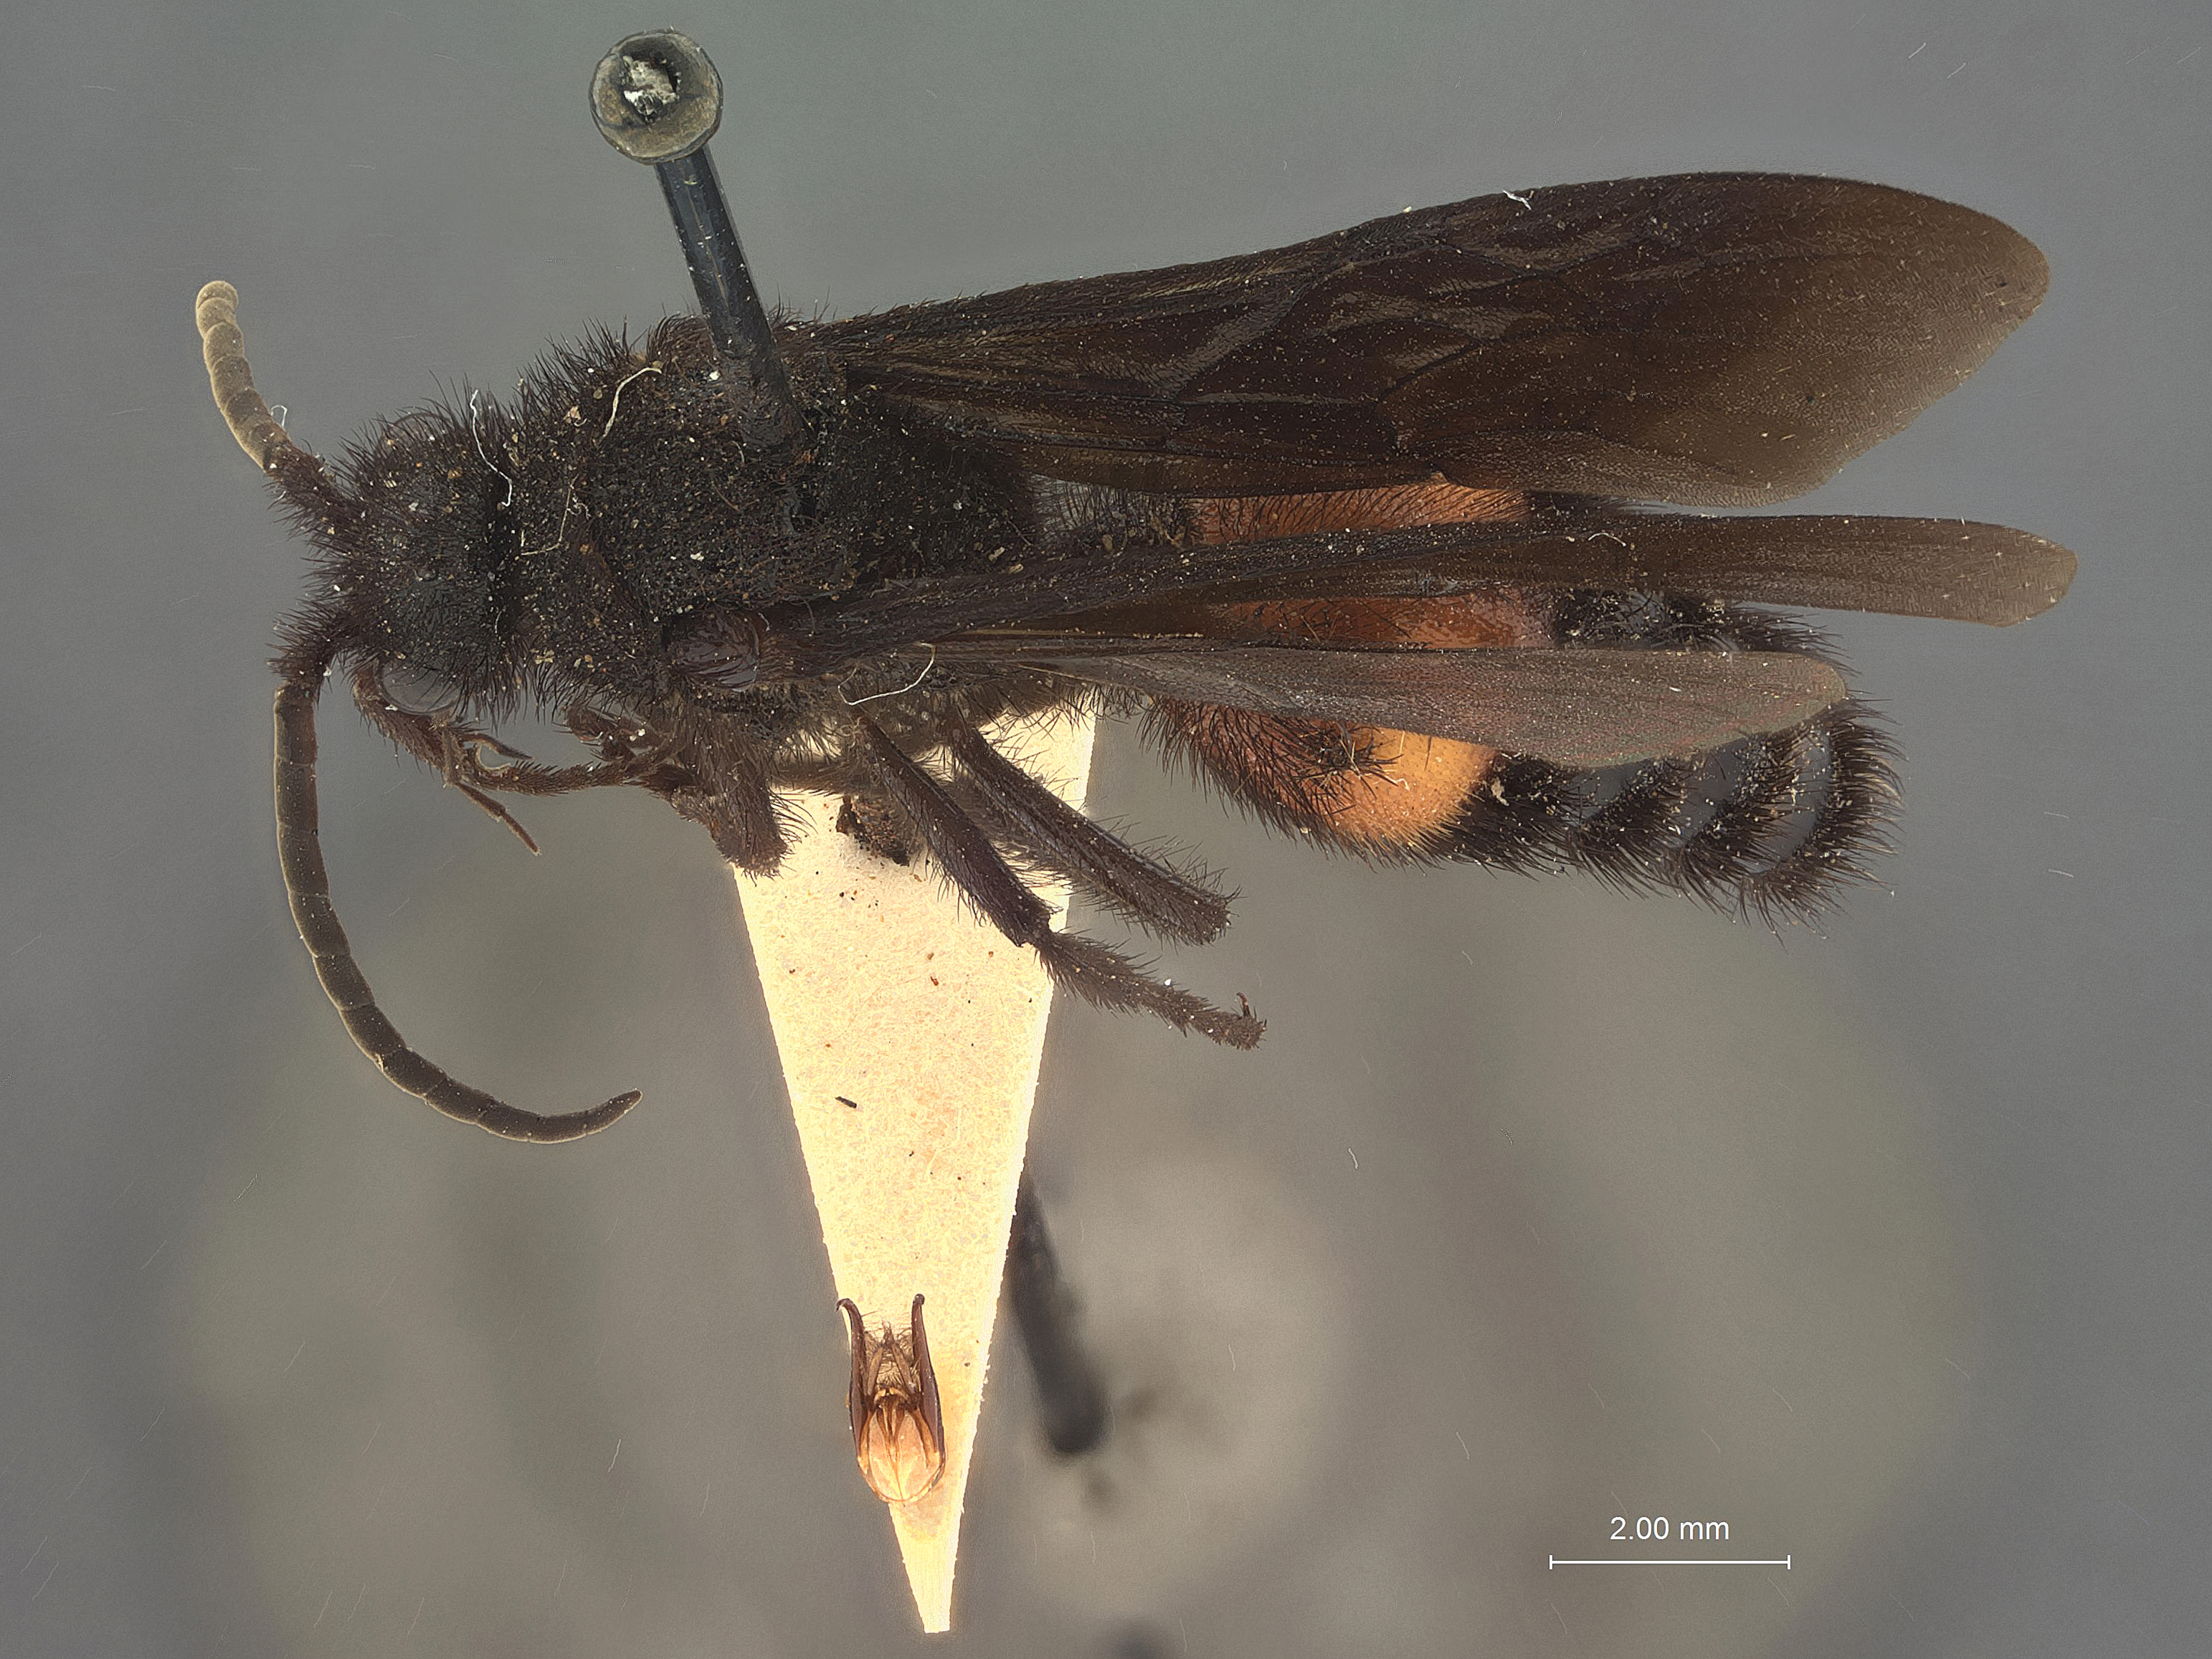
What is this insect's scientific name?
Mutilla lepeletierii
